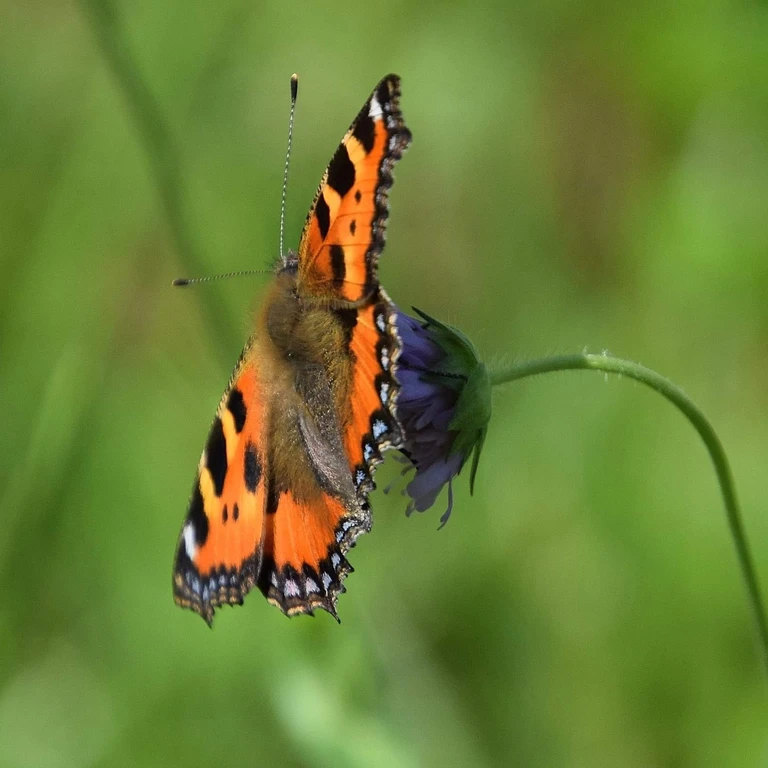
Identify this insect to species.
Aglais urticae
